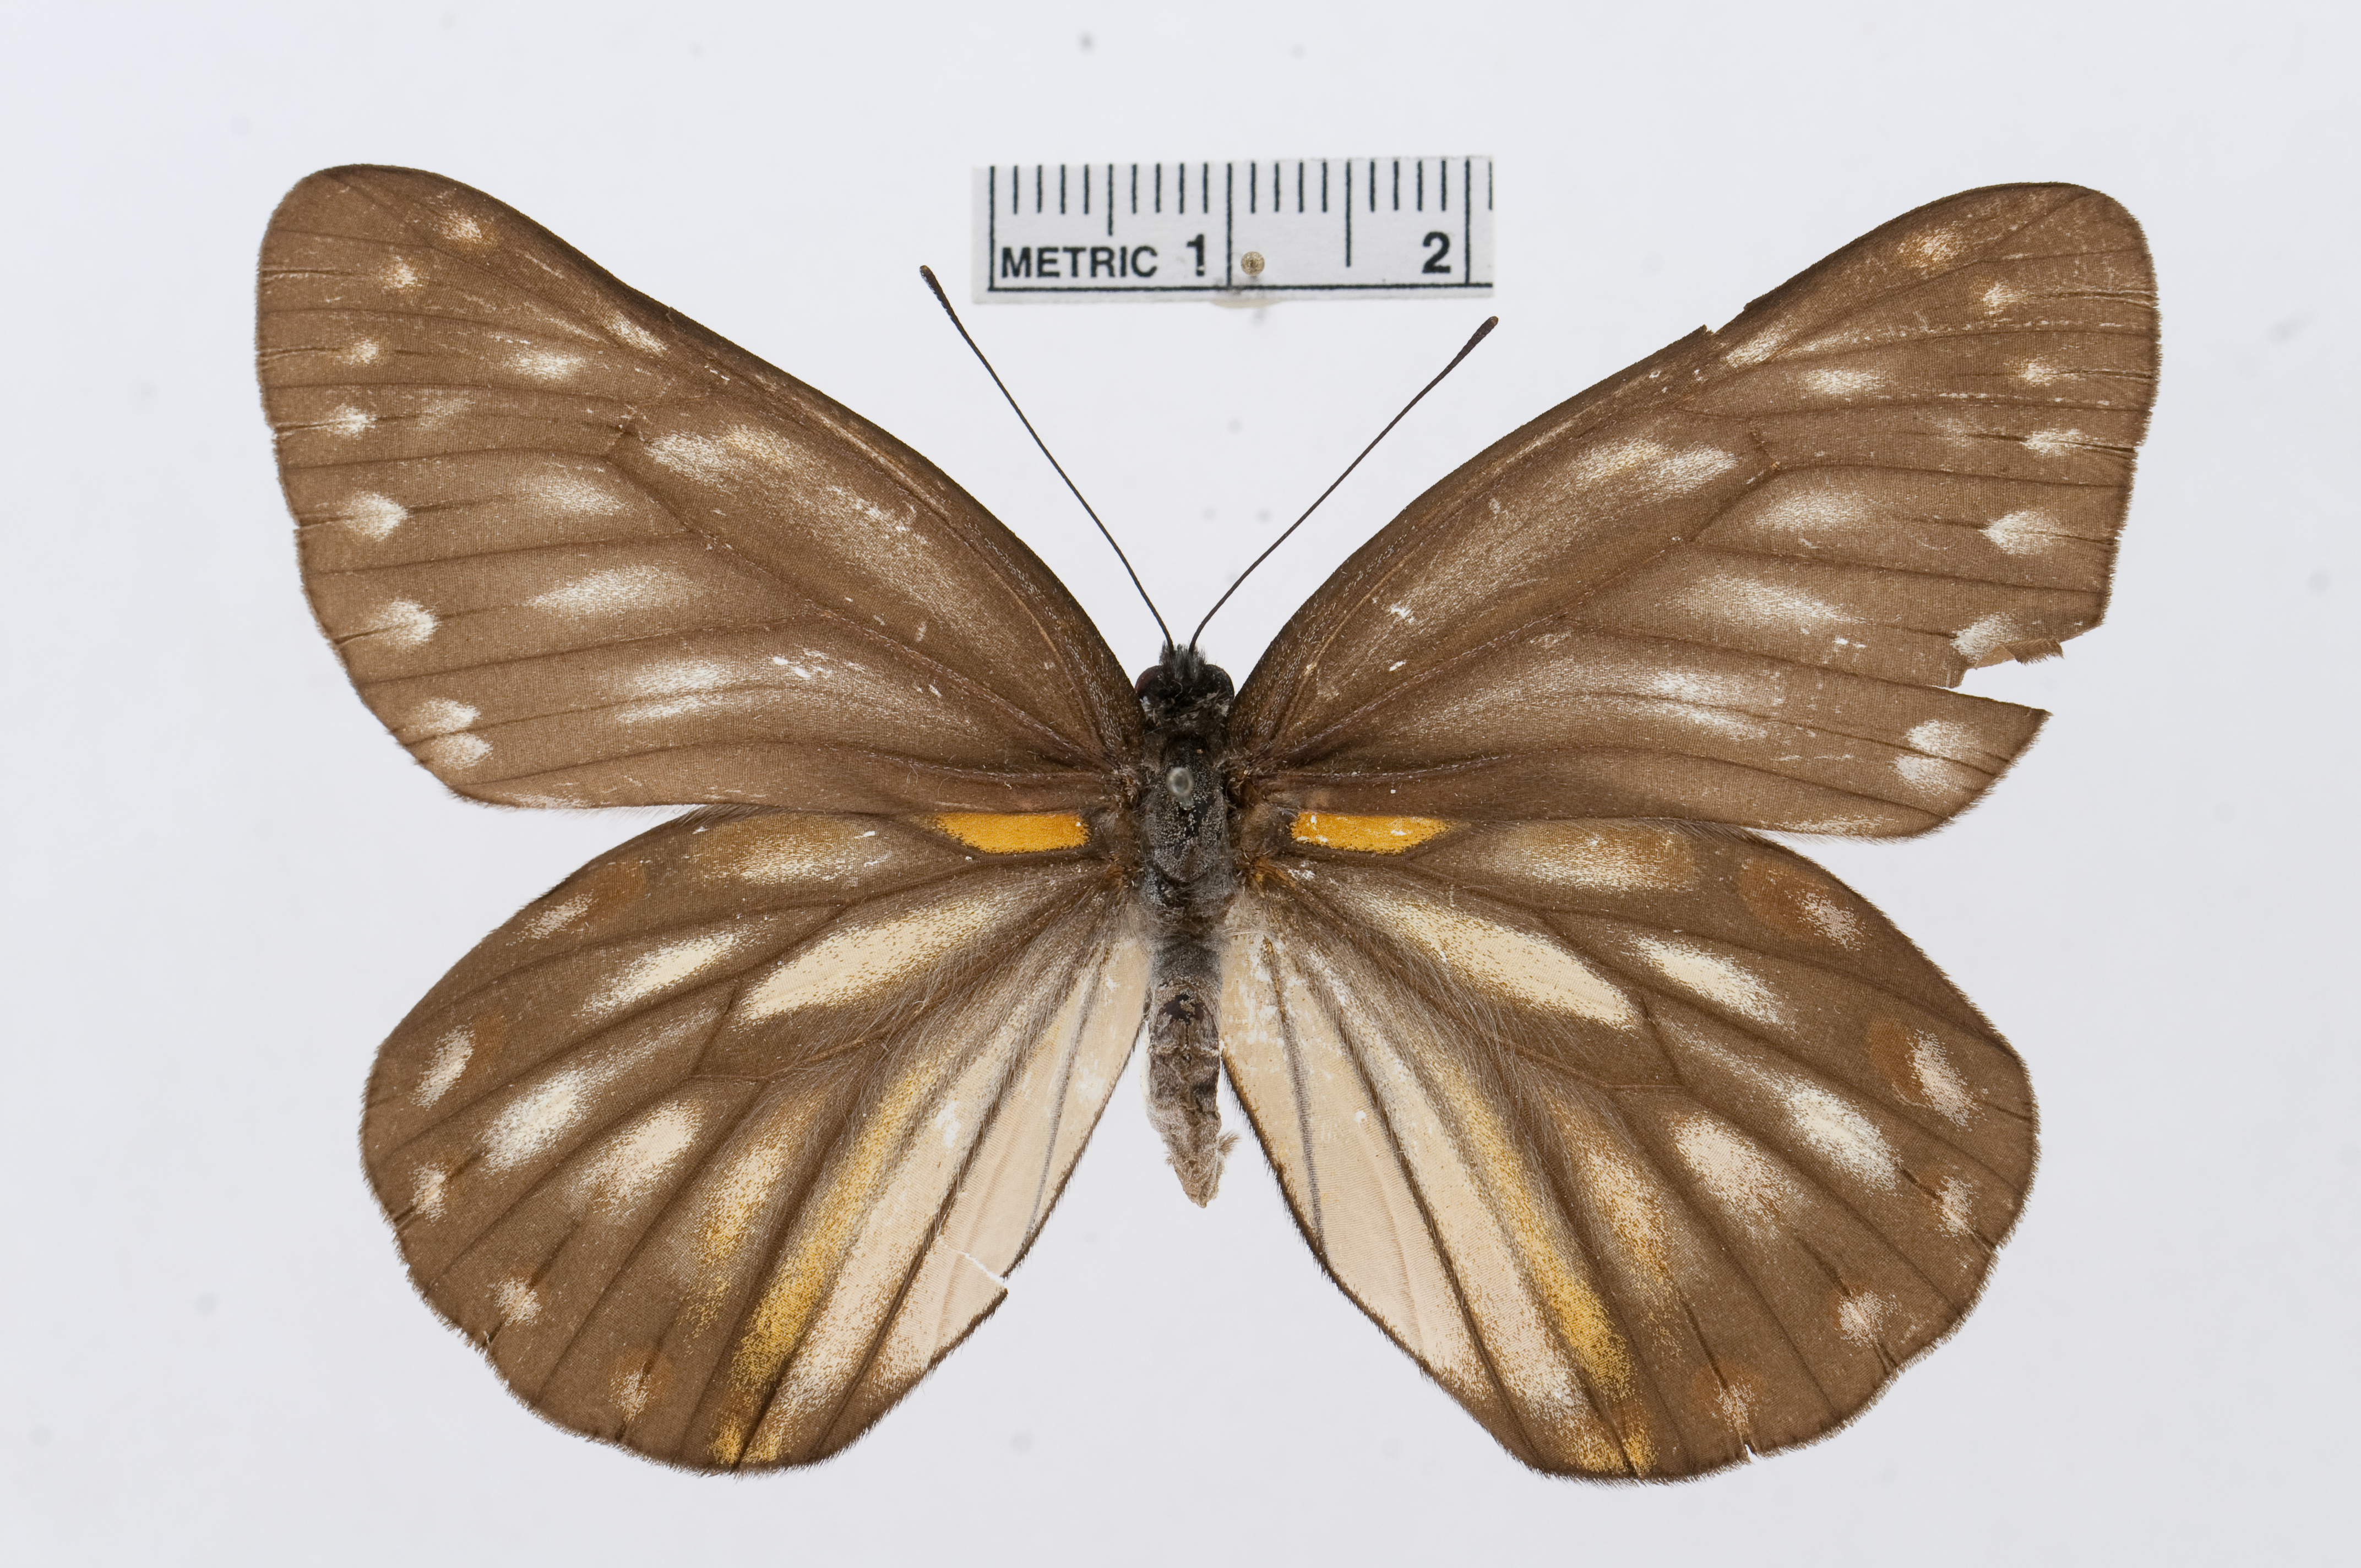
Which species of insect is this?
Delias subnubila
